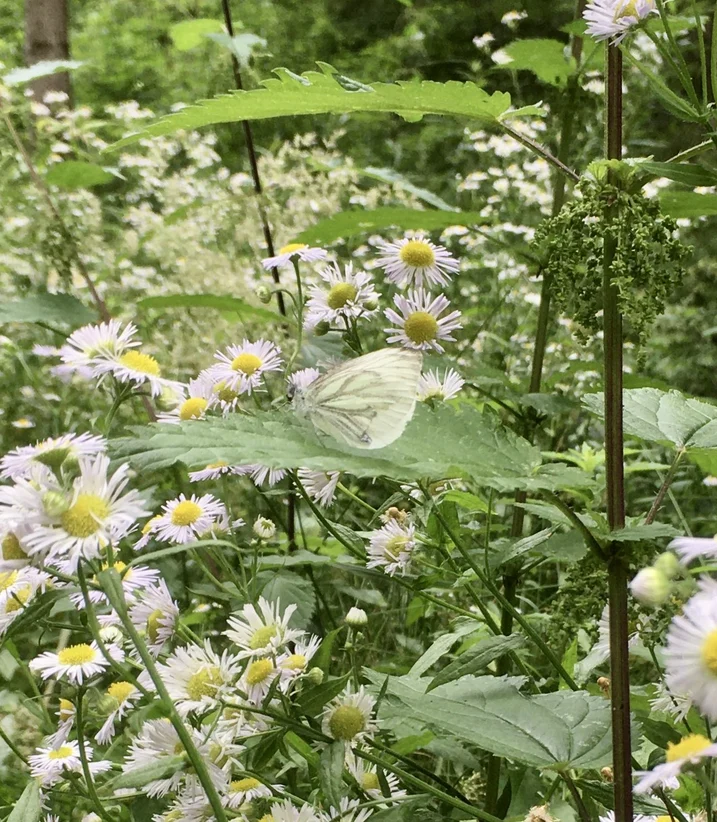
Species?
Pieris napi
